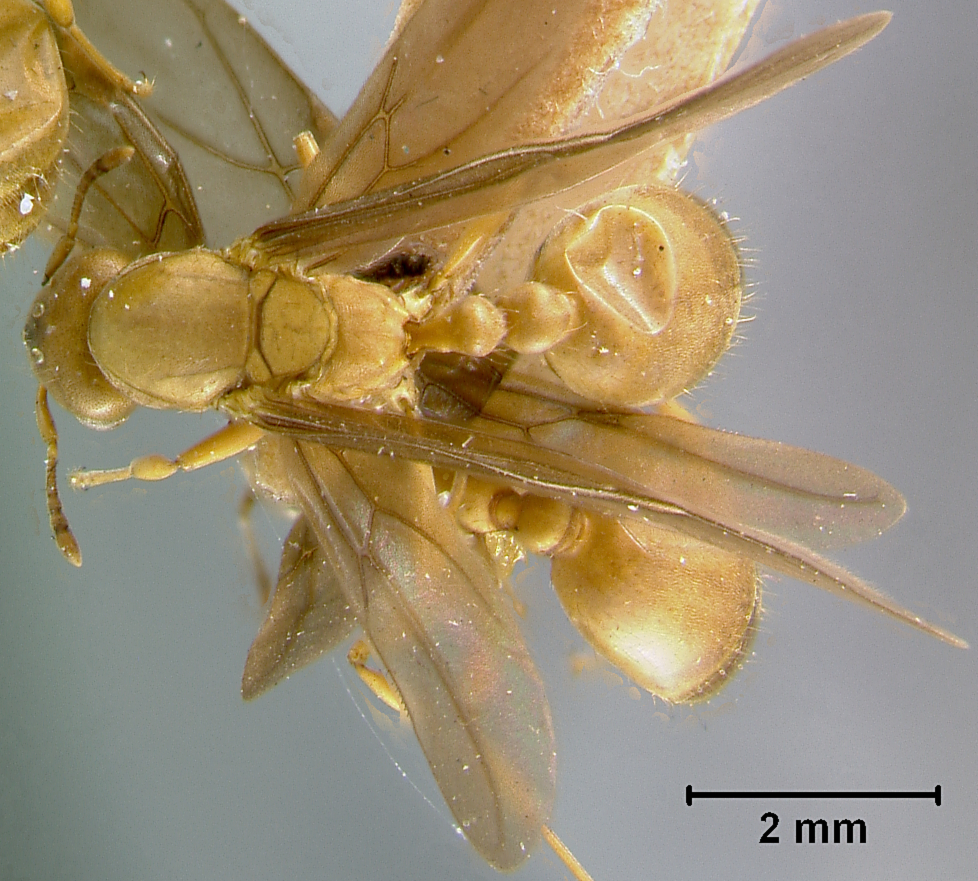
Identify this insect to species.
Allomerus octoarticulatus
